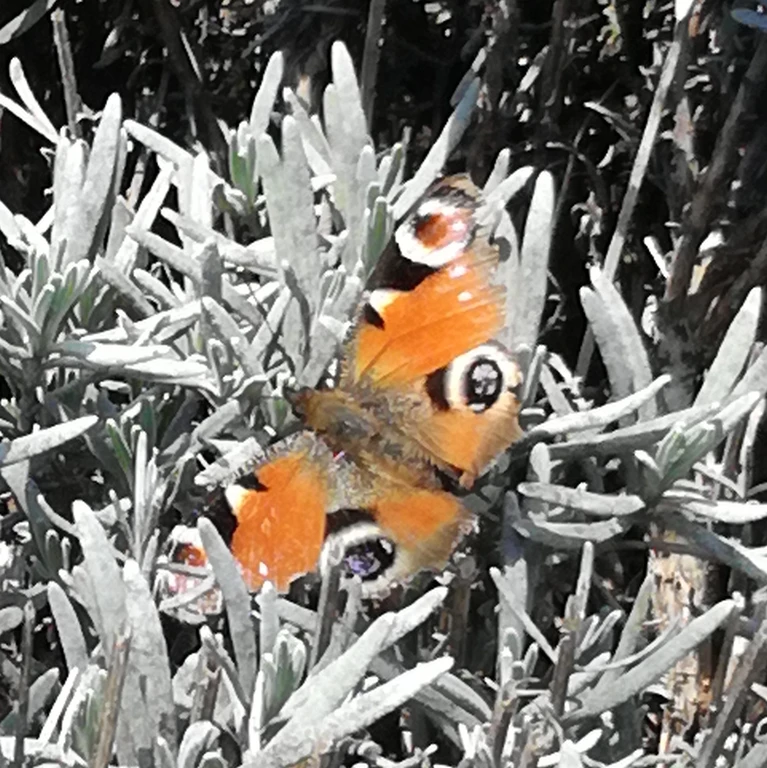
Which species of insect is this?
Aglais io
